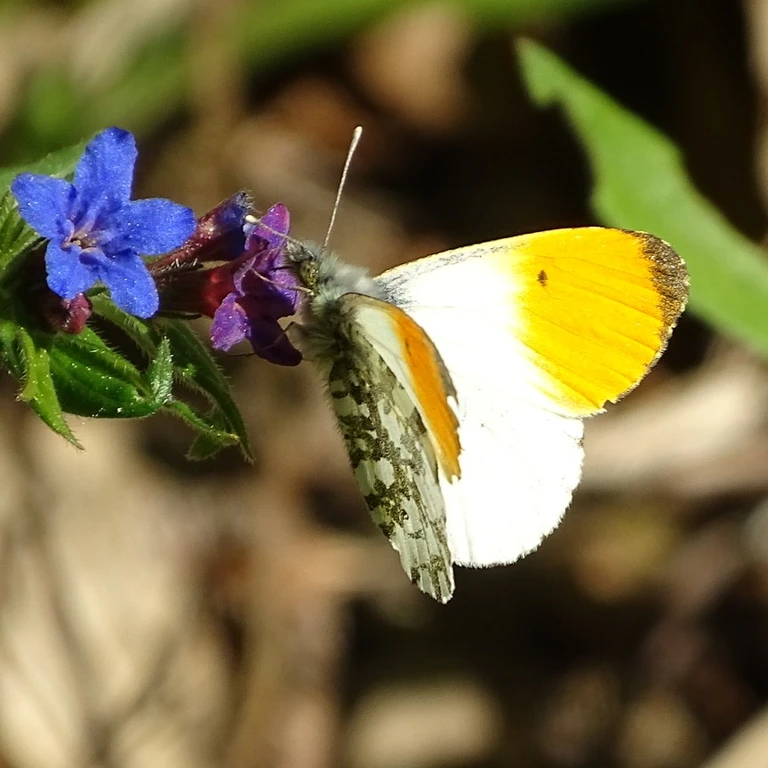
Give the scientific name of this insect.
Anthocharis cardamines
